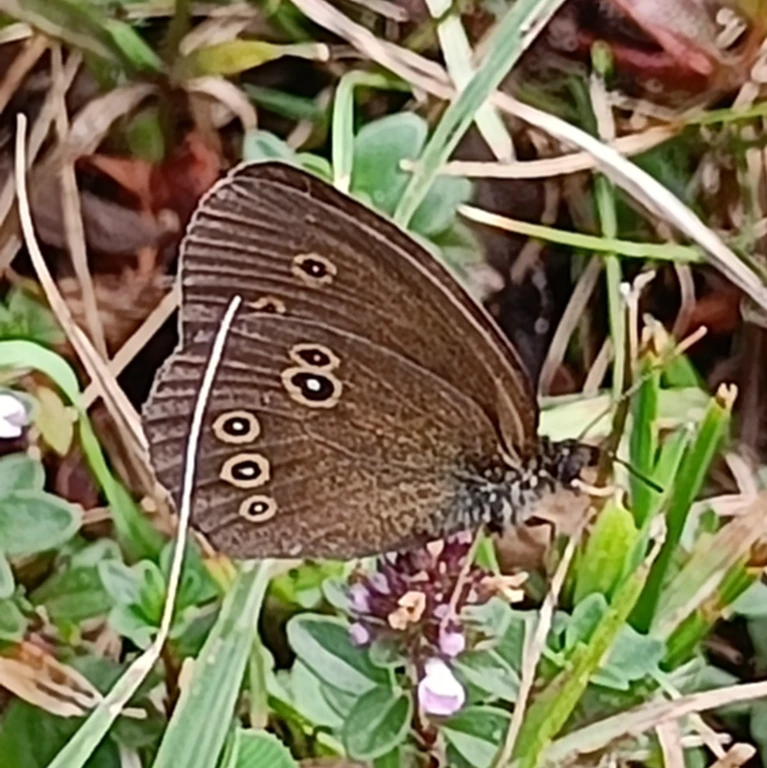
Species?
Aphantopus hyperantus
